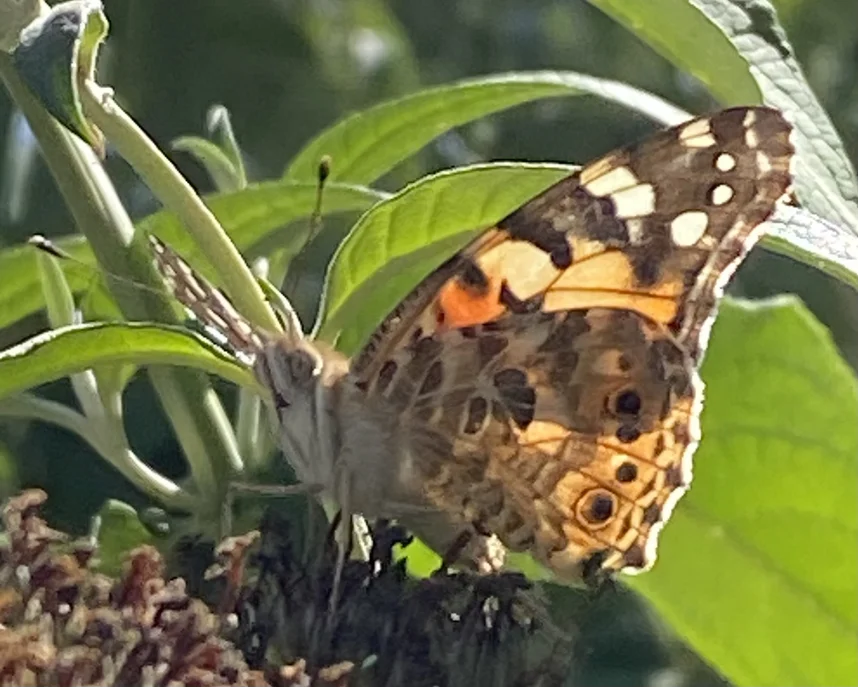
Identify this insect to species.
Vanessa cardui
